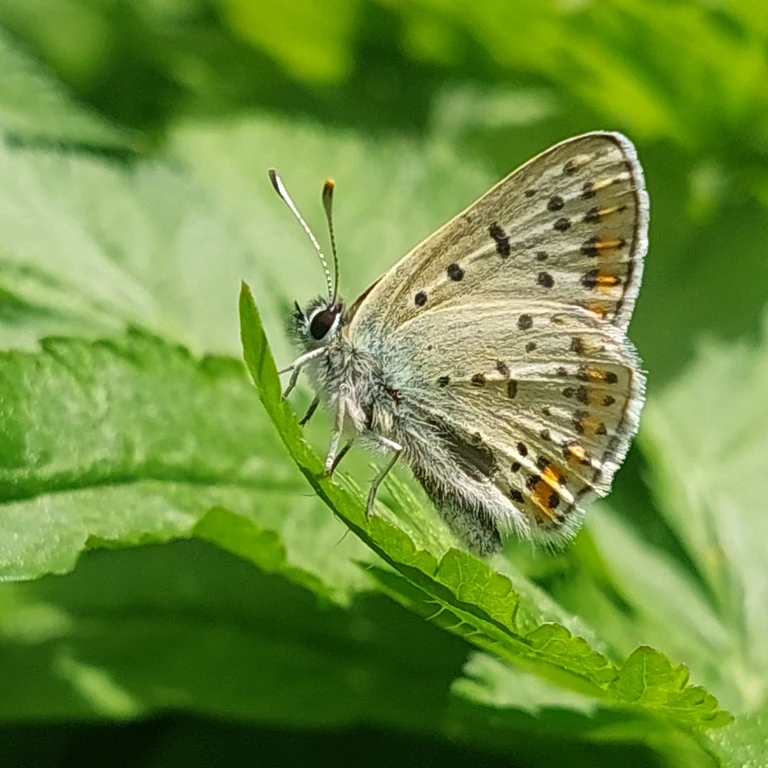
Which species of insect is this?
Lycaena tityrus (also Loweia tityrus)
